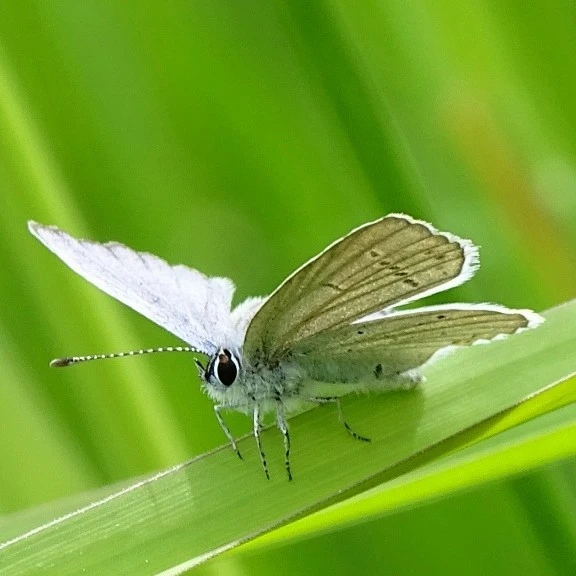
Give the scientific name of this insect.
Cupido argiades (also Elkalyce argiades)
